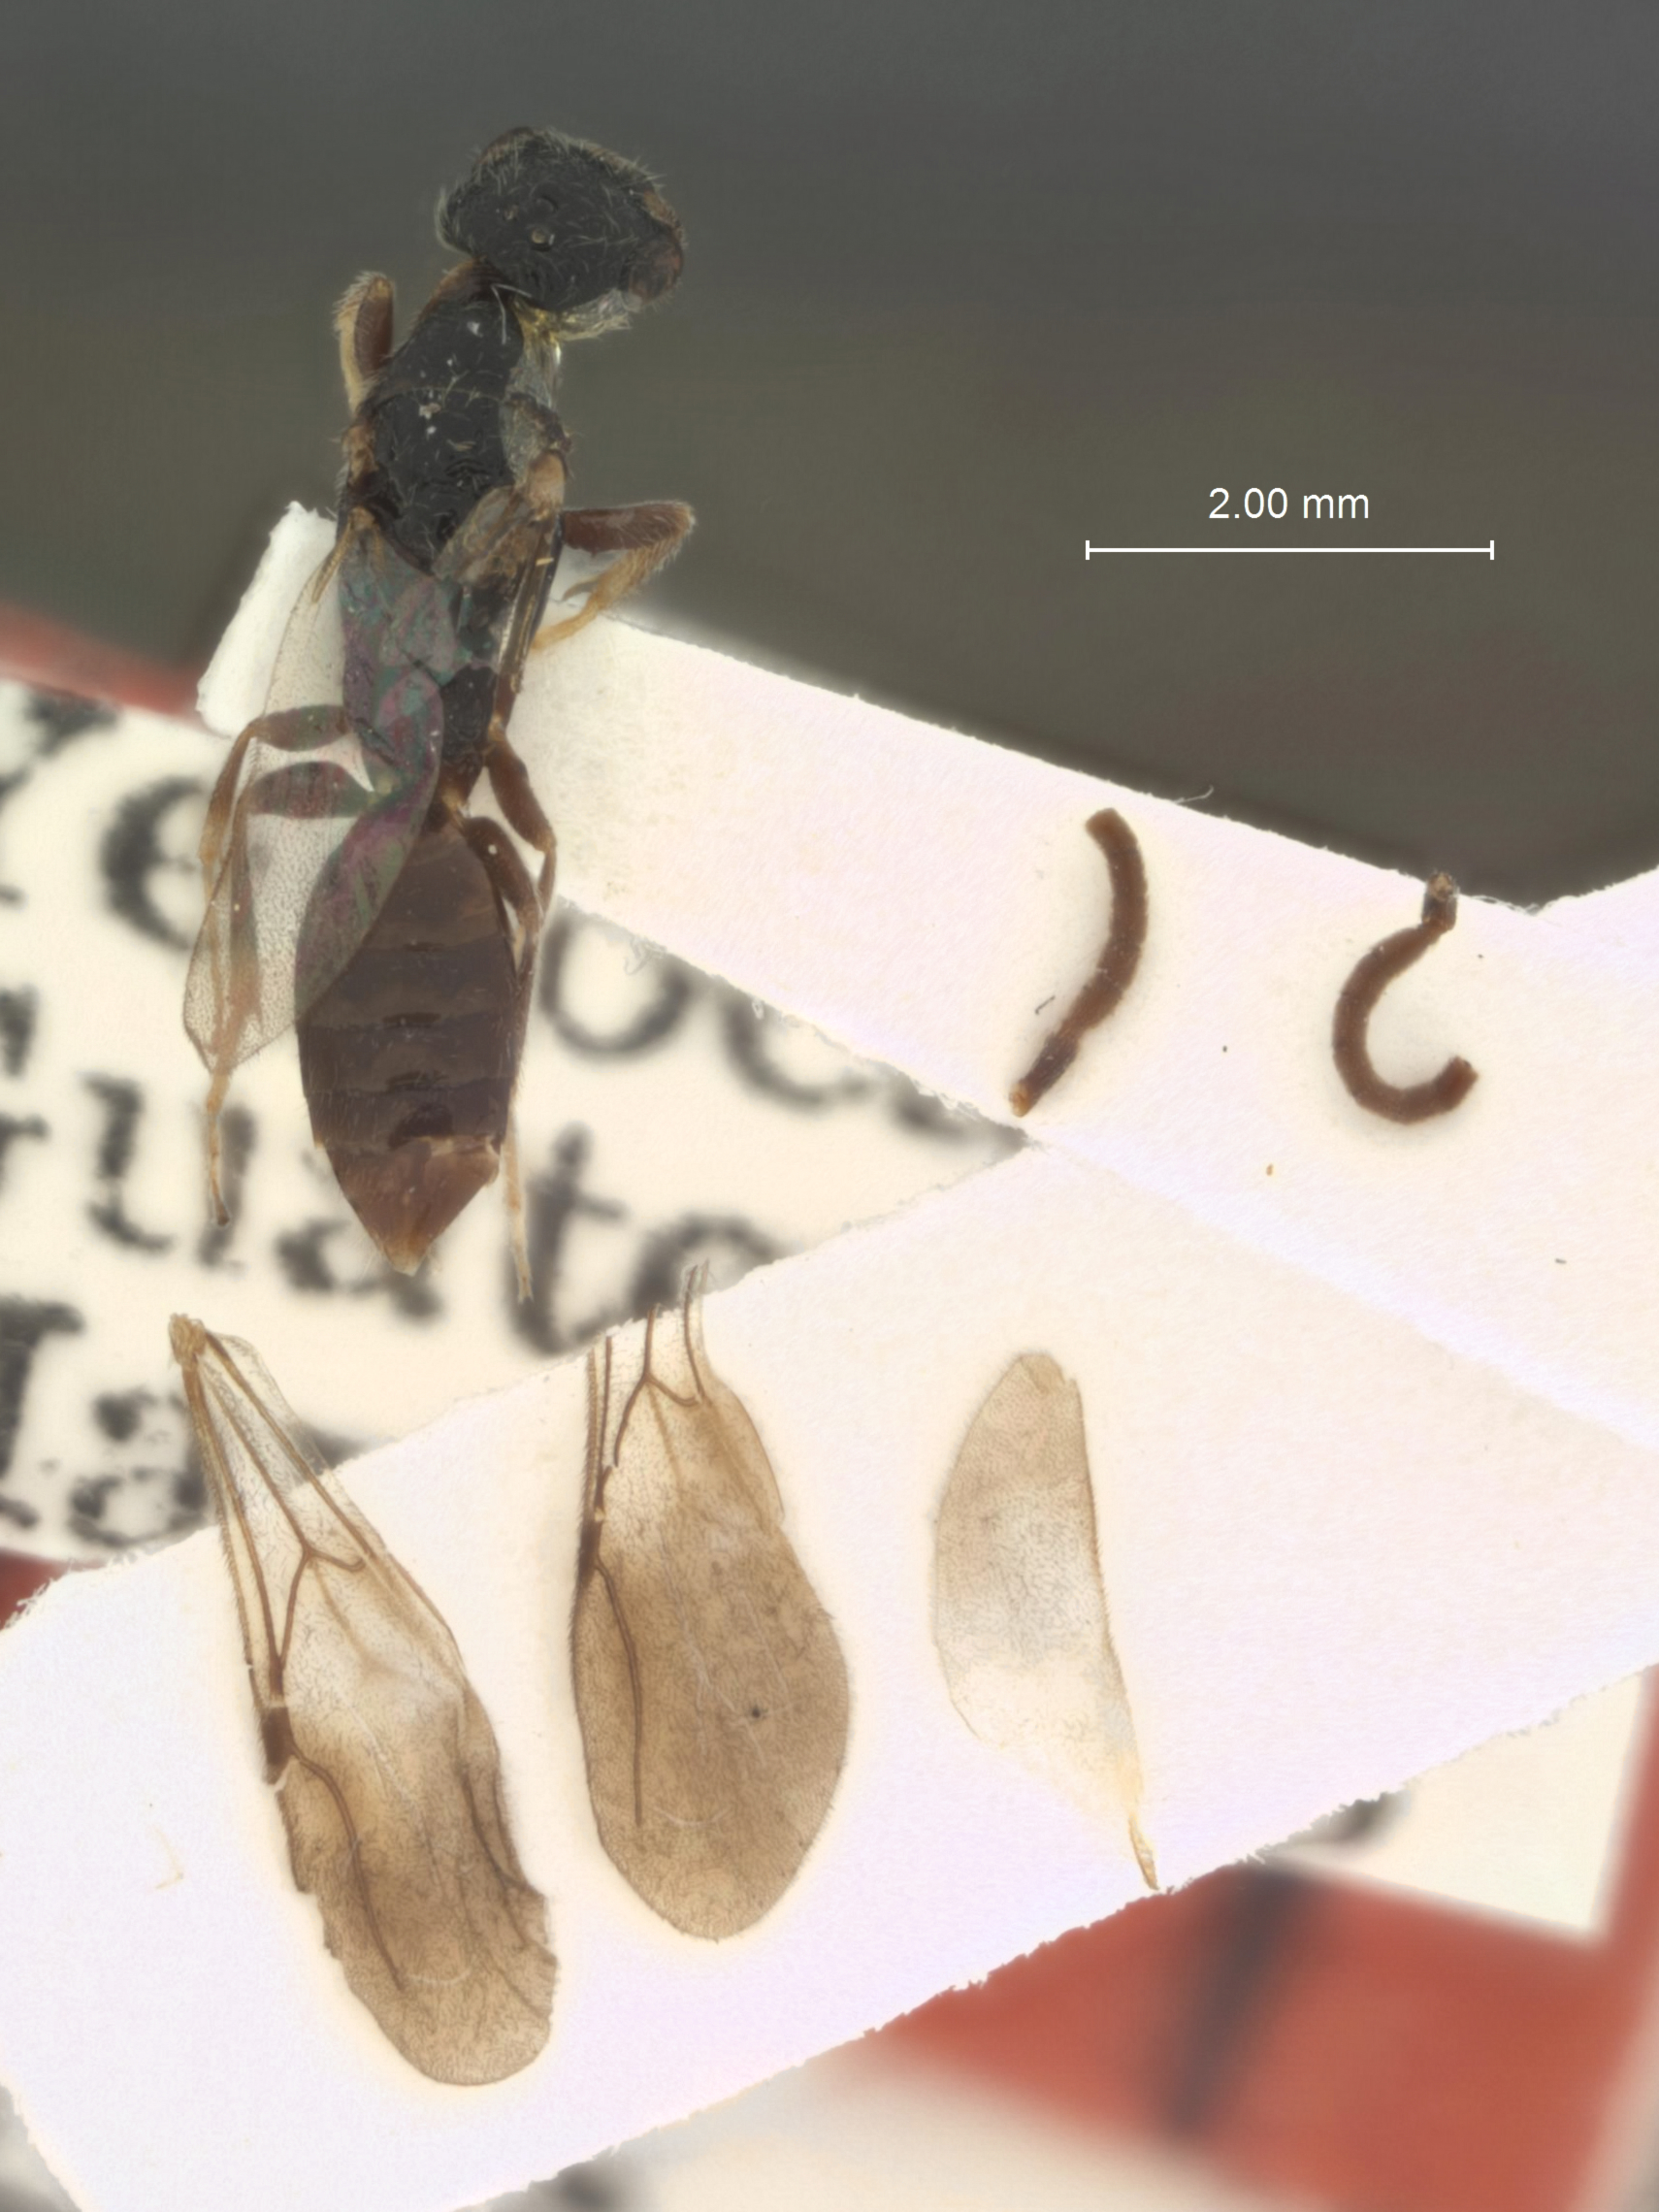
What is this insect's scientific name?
Pseudisobrachium dalmati
